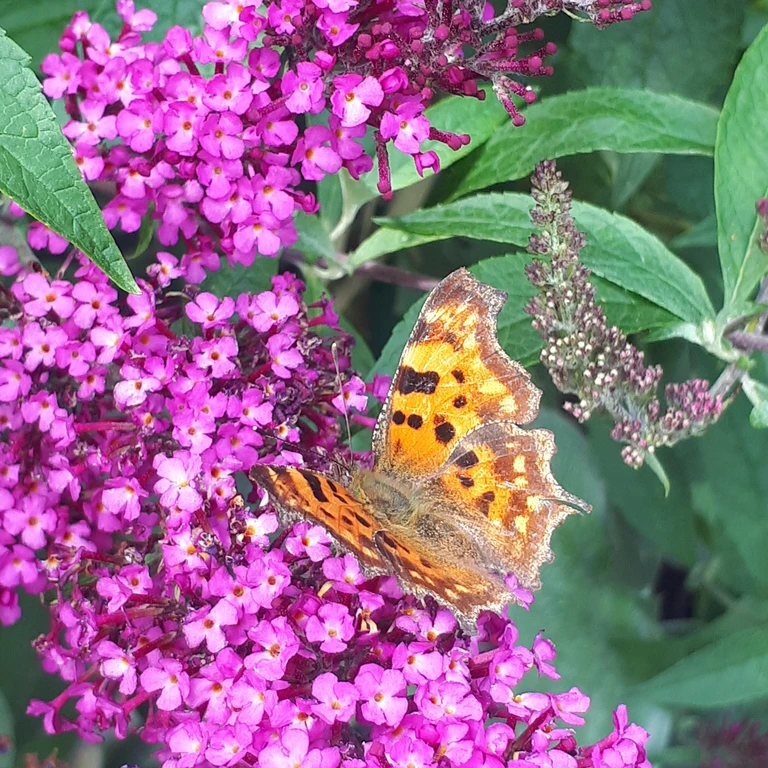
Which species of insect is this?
Polygonia c-album
